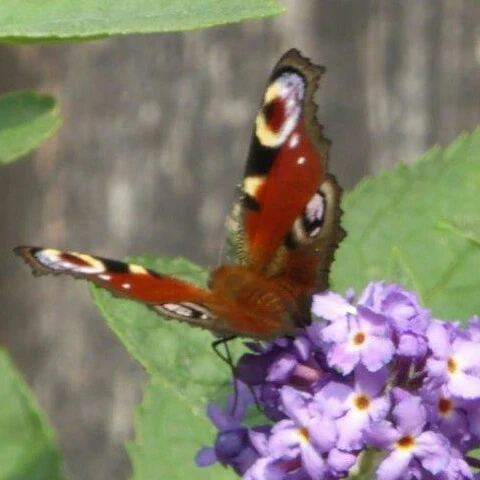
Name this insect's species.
Aglais io
